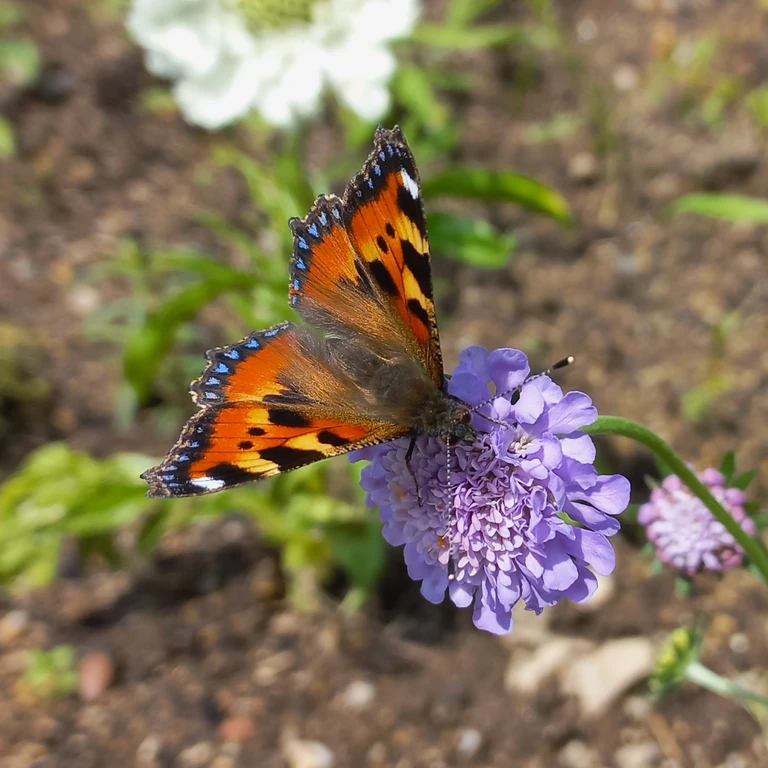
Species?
Aglais urticae
